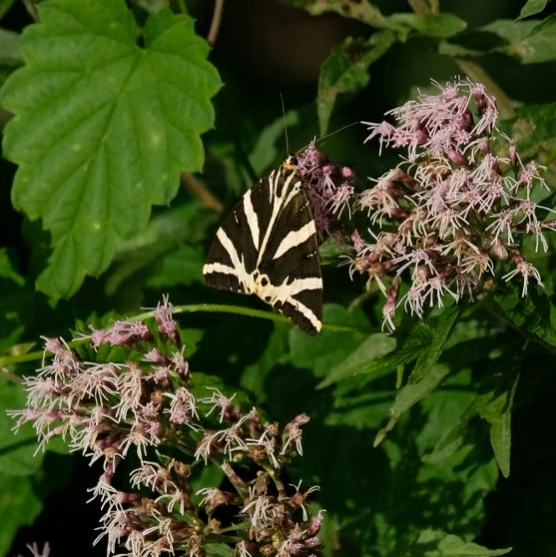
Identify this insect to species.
Euplagia quadripunctaria
